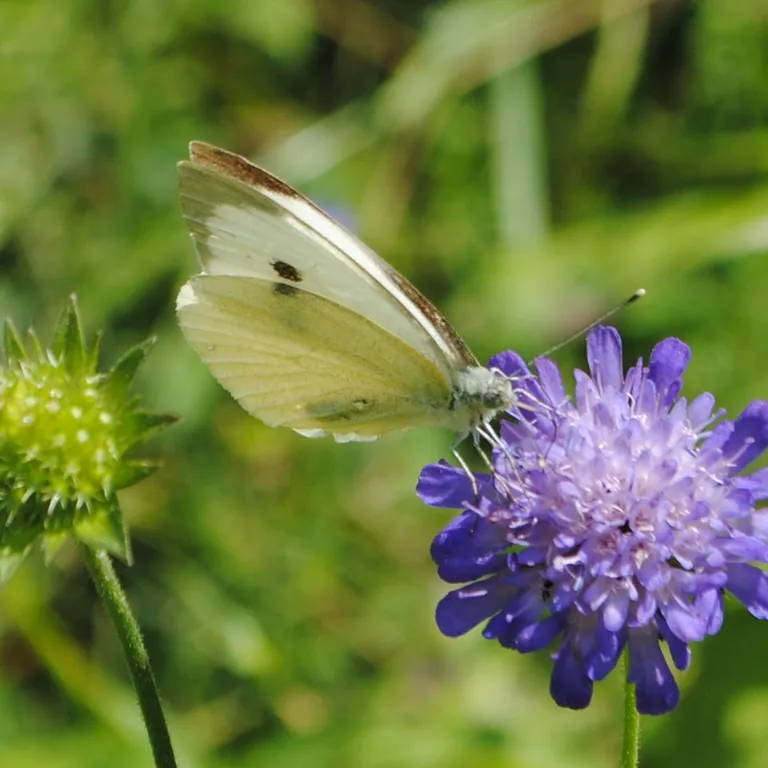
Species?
Pieris brassicae
